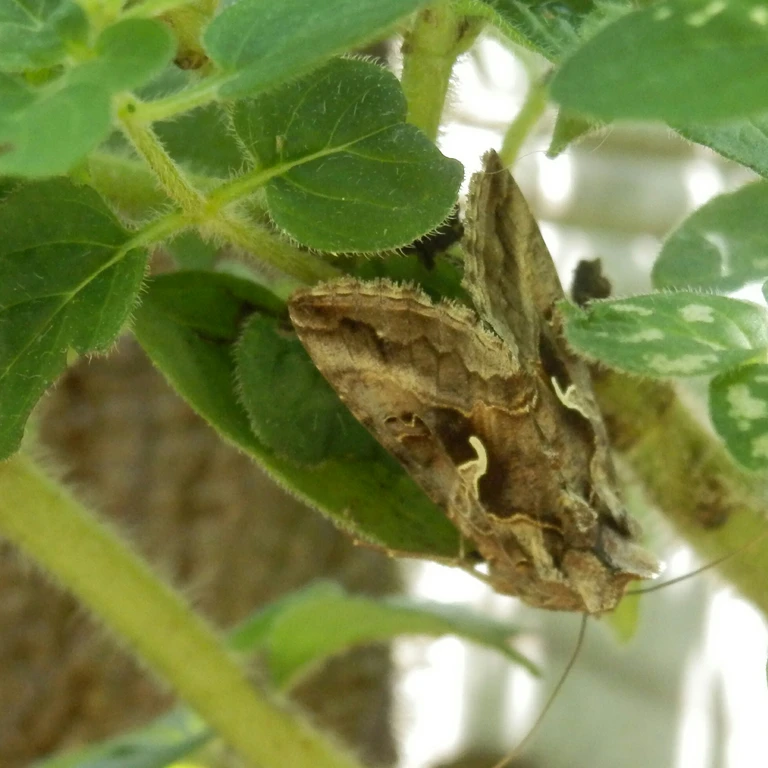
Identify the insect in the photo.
Autographa gamma
